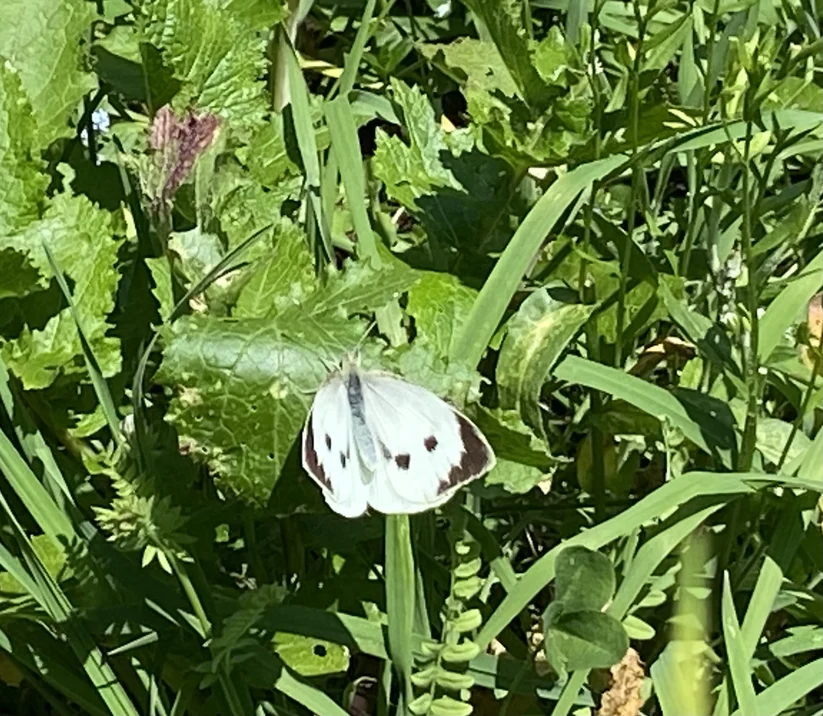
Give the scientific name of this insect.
Pieris brassicae
